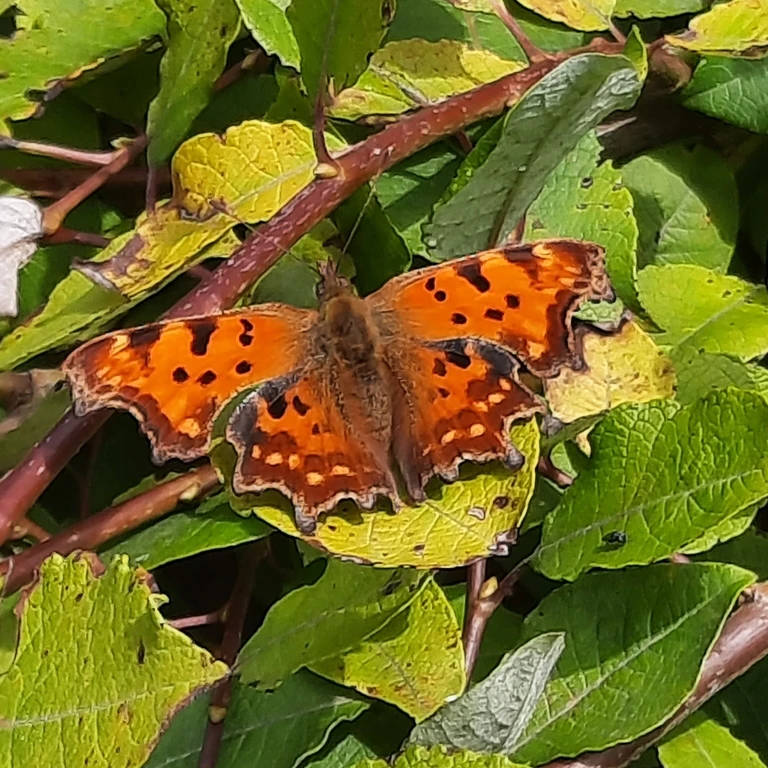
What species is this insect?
Polygonia c-album
